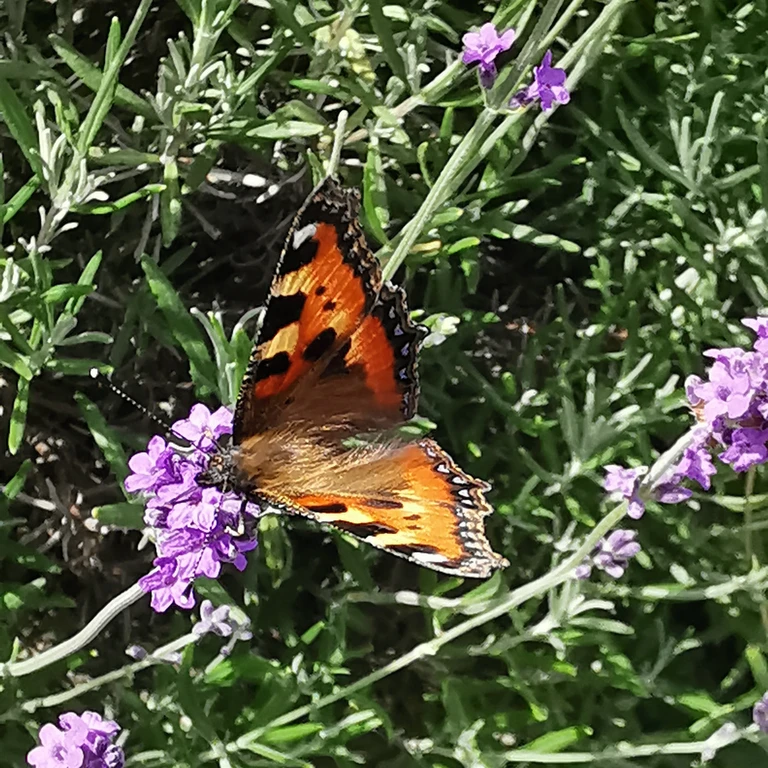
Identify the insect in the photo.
Aglais urticae
